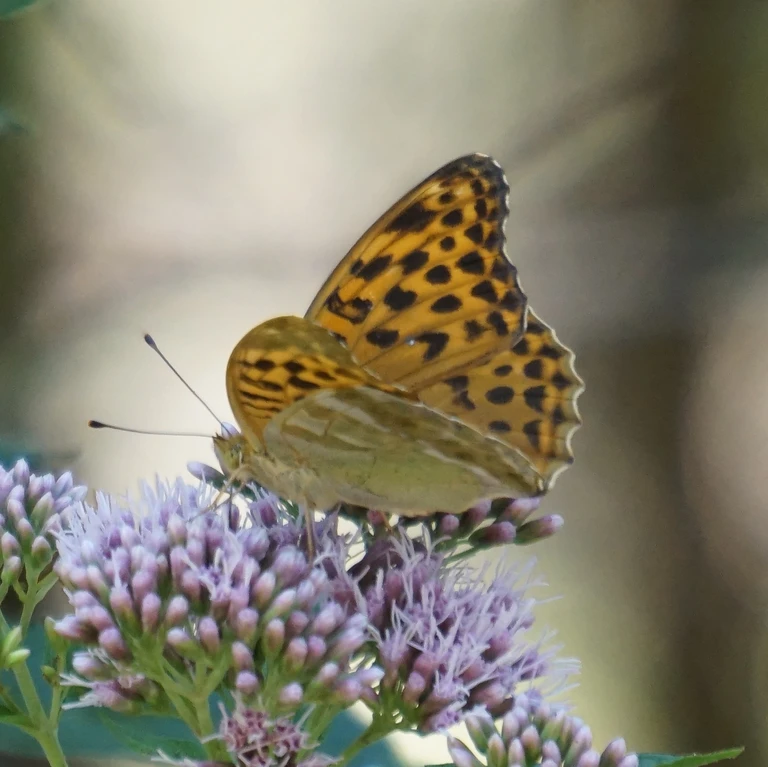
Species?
Argynnis paphia
